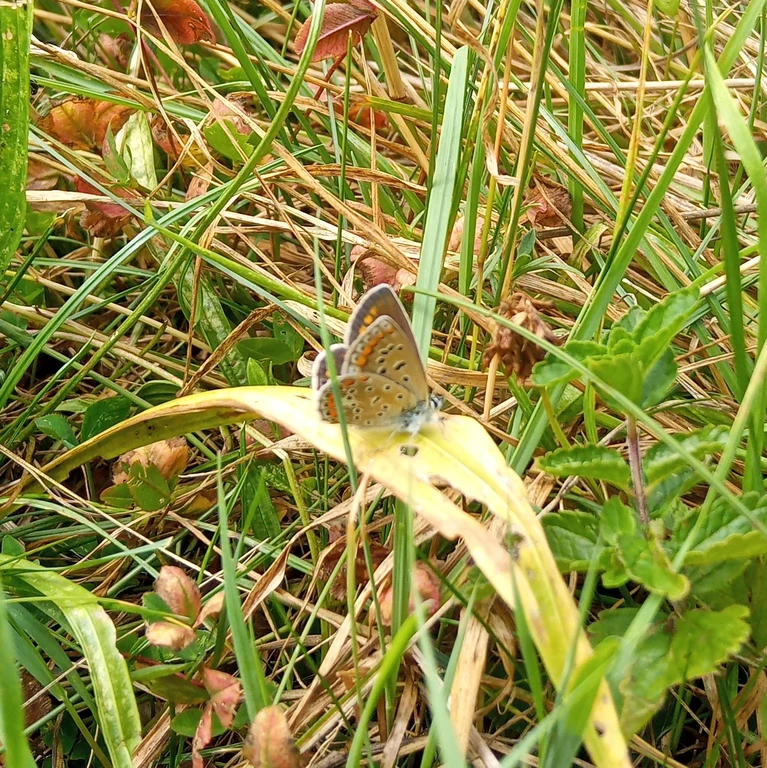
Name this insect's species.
Polyommatus icarus
